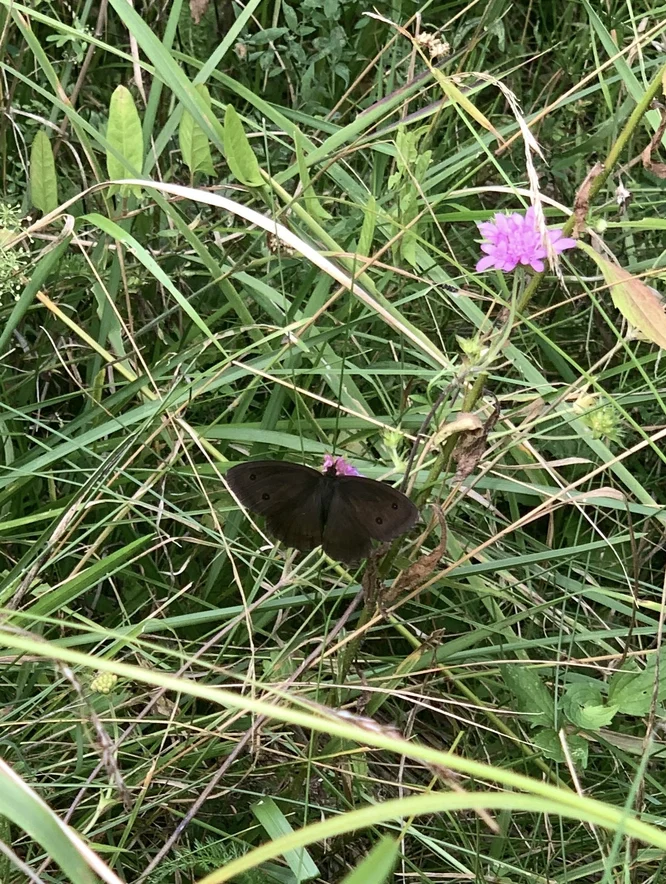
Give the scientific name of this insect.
Minois dryas
